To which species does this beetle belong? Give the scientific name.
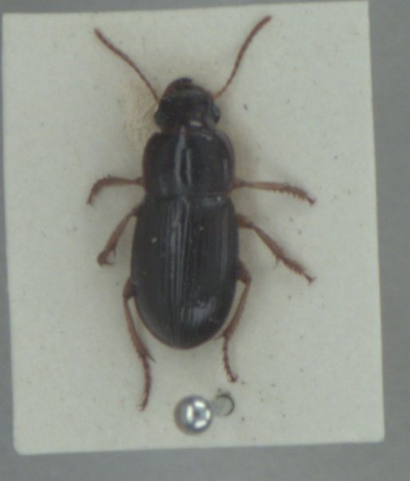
Harpalus latus
